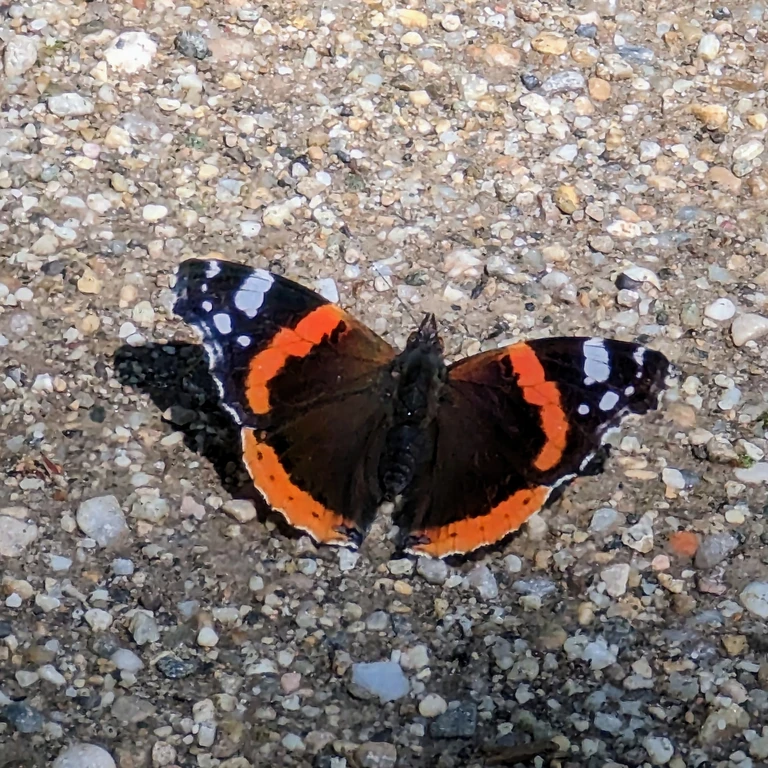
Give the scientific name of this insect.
Vanessa atalanta
